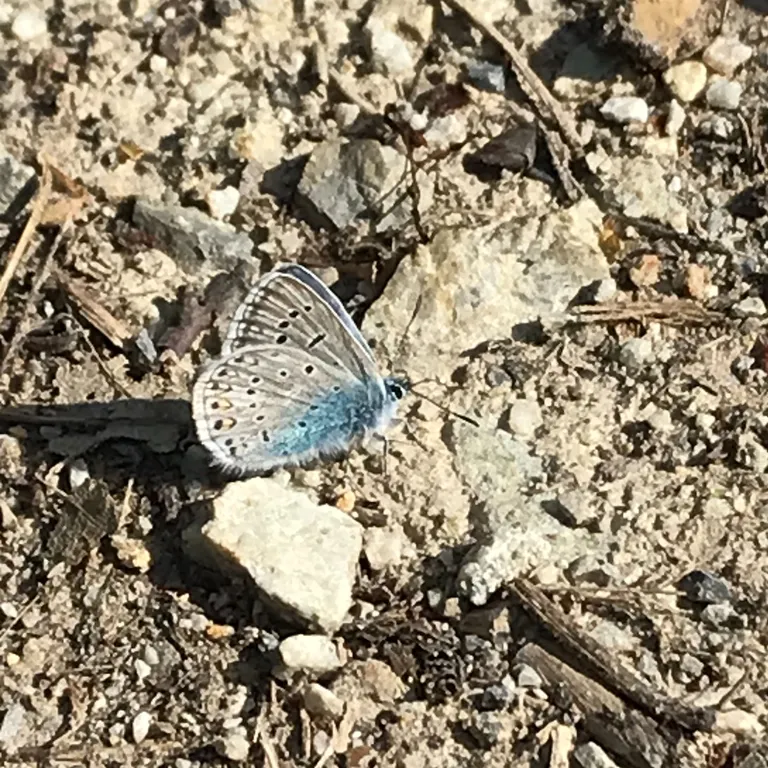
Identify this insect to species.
Polyommatus icarus
